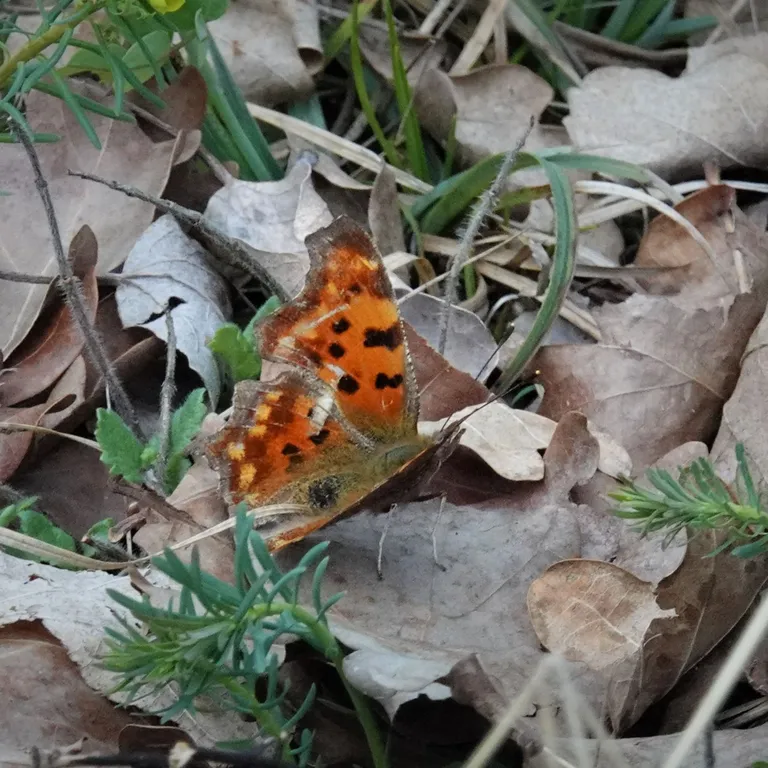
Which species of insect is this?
Polygonia c-album
